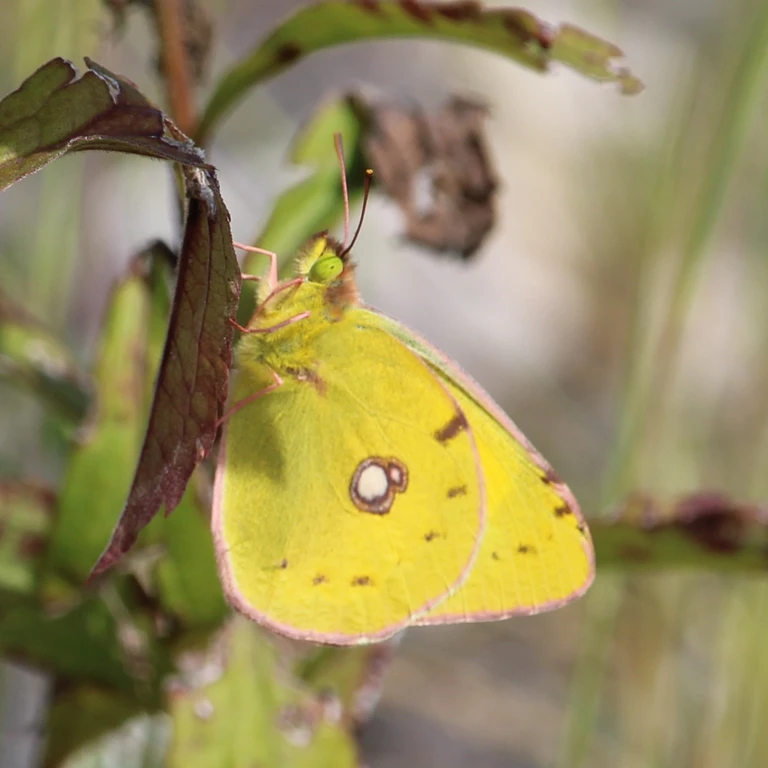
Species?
Colias croceus
